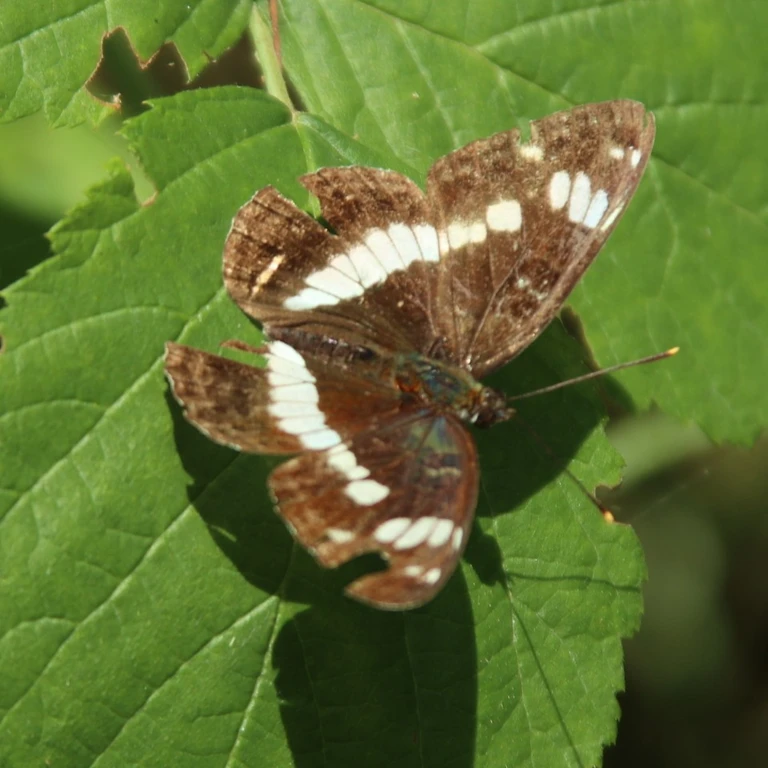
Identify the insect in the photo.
Limenitis camilla (also Ladoga camilla)
